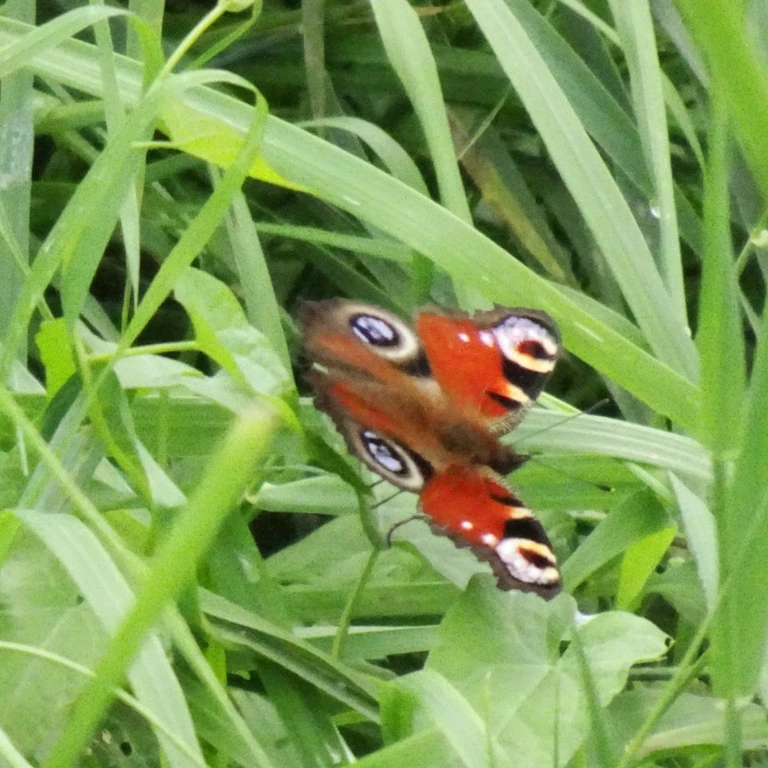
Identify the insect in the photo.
Aglais io
